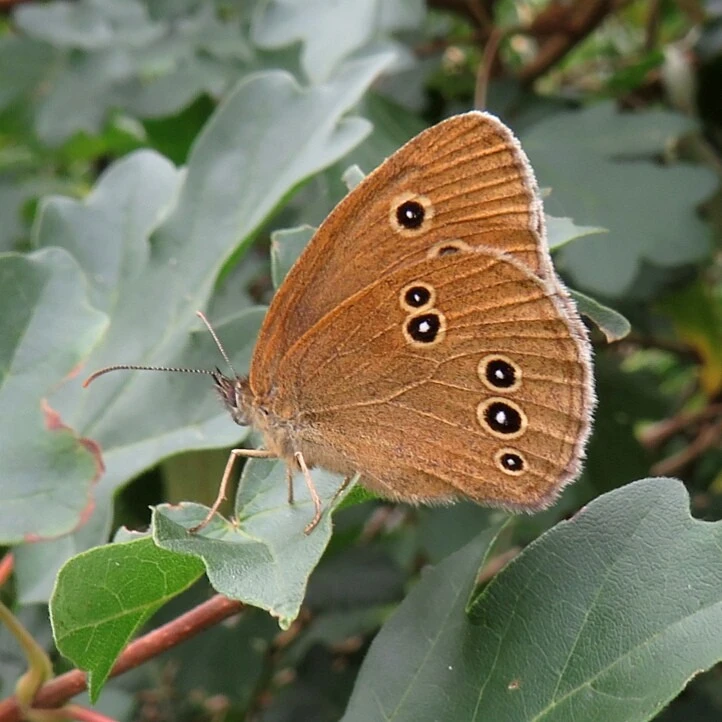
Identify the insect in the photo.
Aphantopus hyperantus
